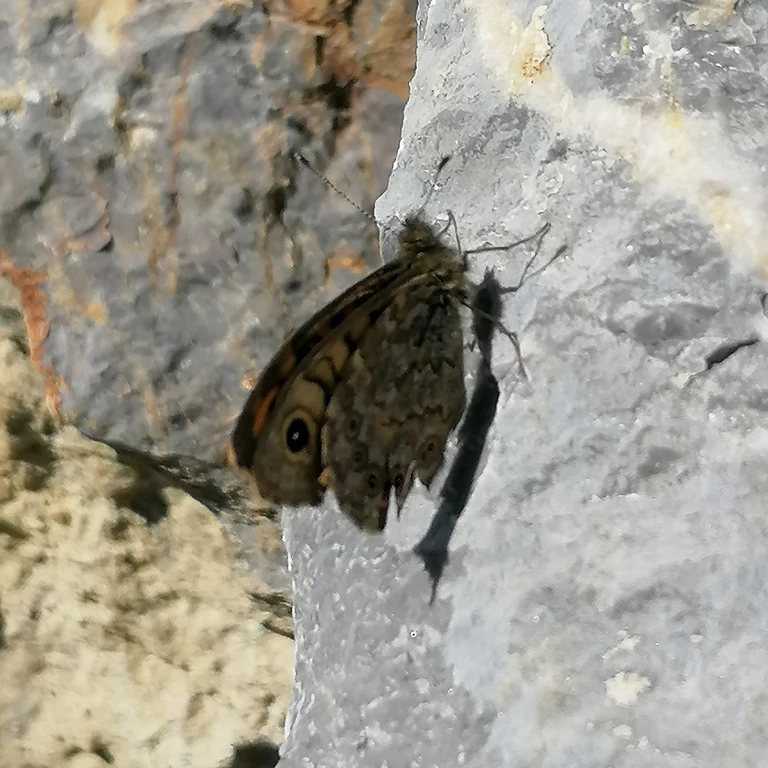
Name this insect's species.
Lasiommata megera (also Pararge megera)
